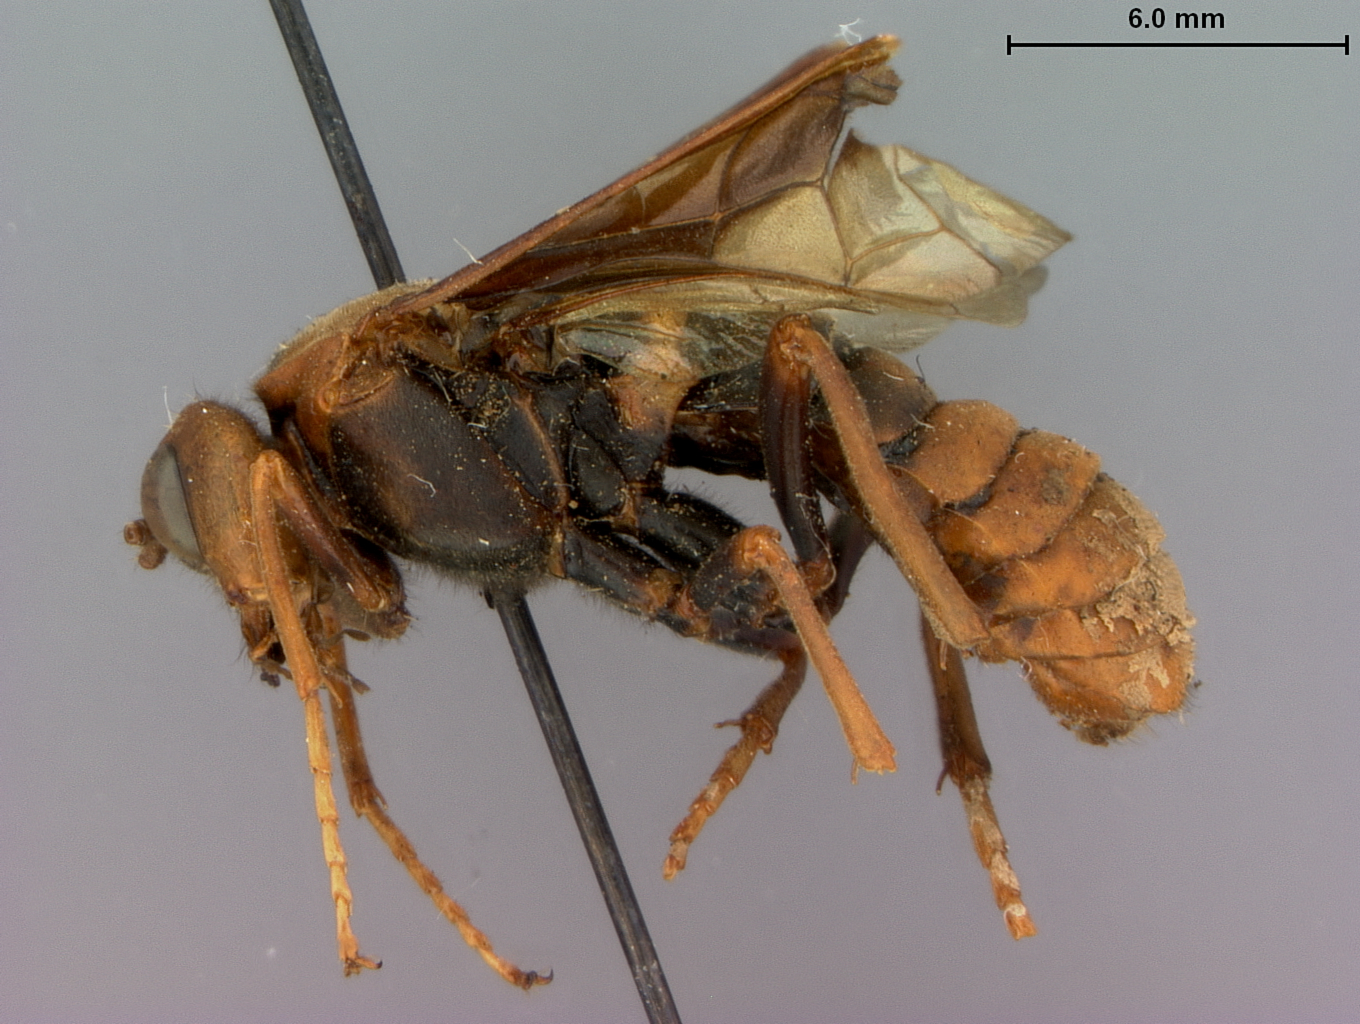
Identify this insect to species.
Cimbicisoma dendrobii
